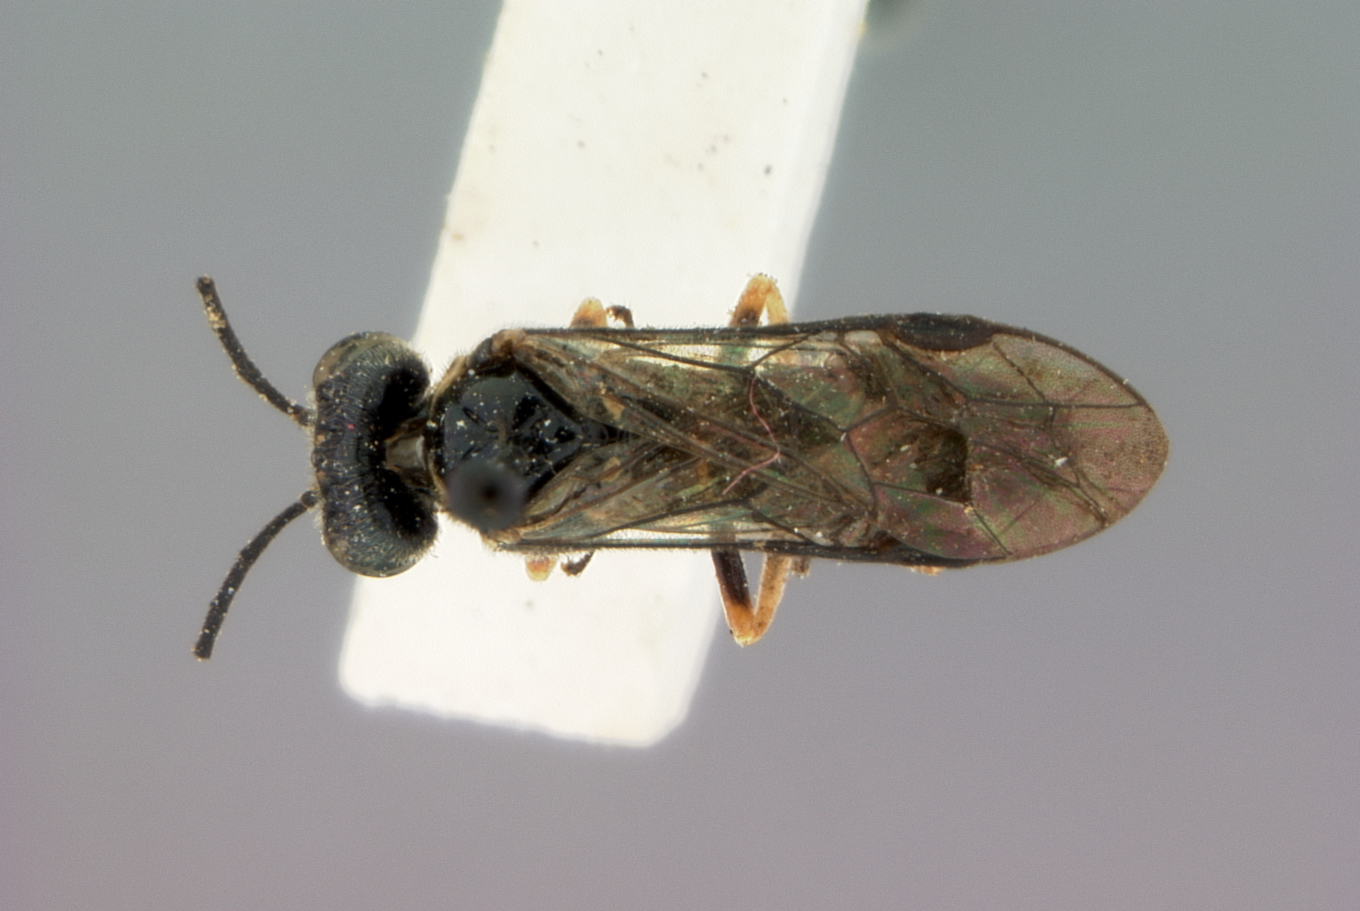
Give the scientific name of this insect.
Stromboceros assamensis
